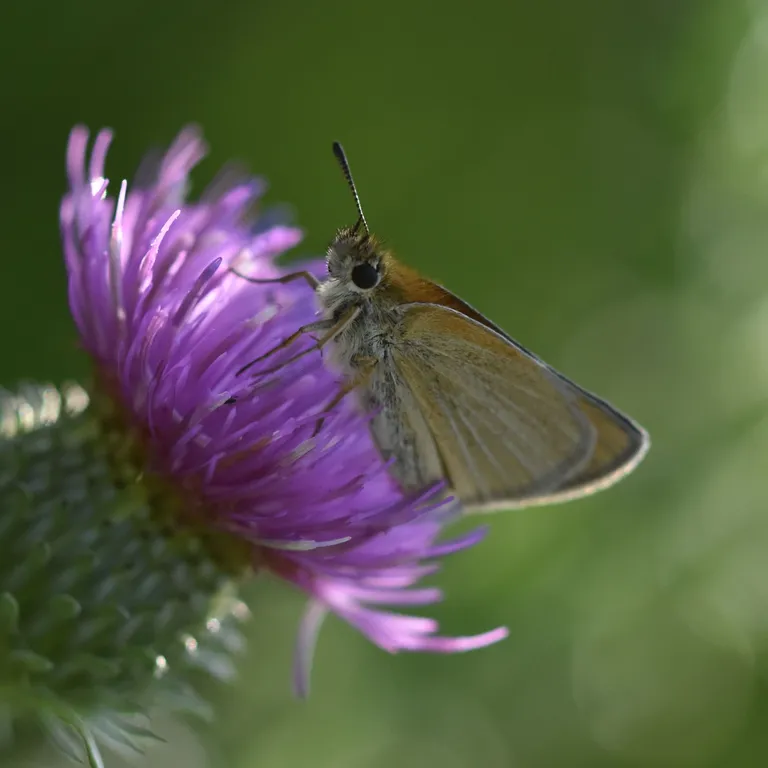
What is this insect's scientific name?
Thymelicus lineola
